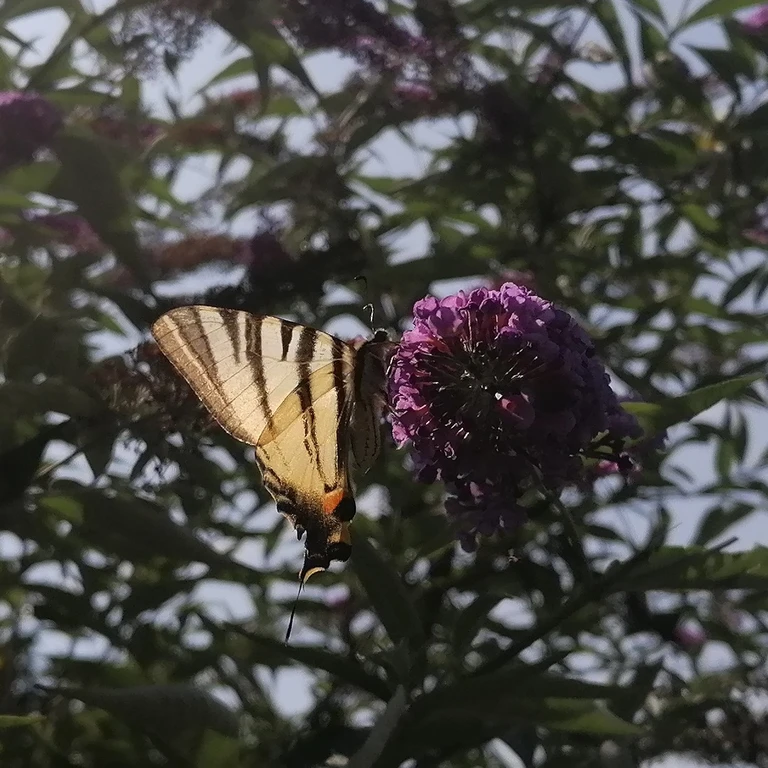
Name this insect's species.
Iphiclides podalirius
